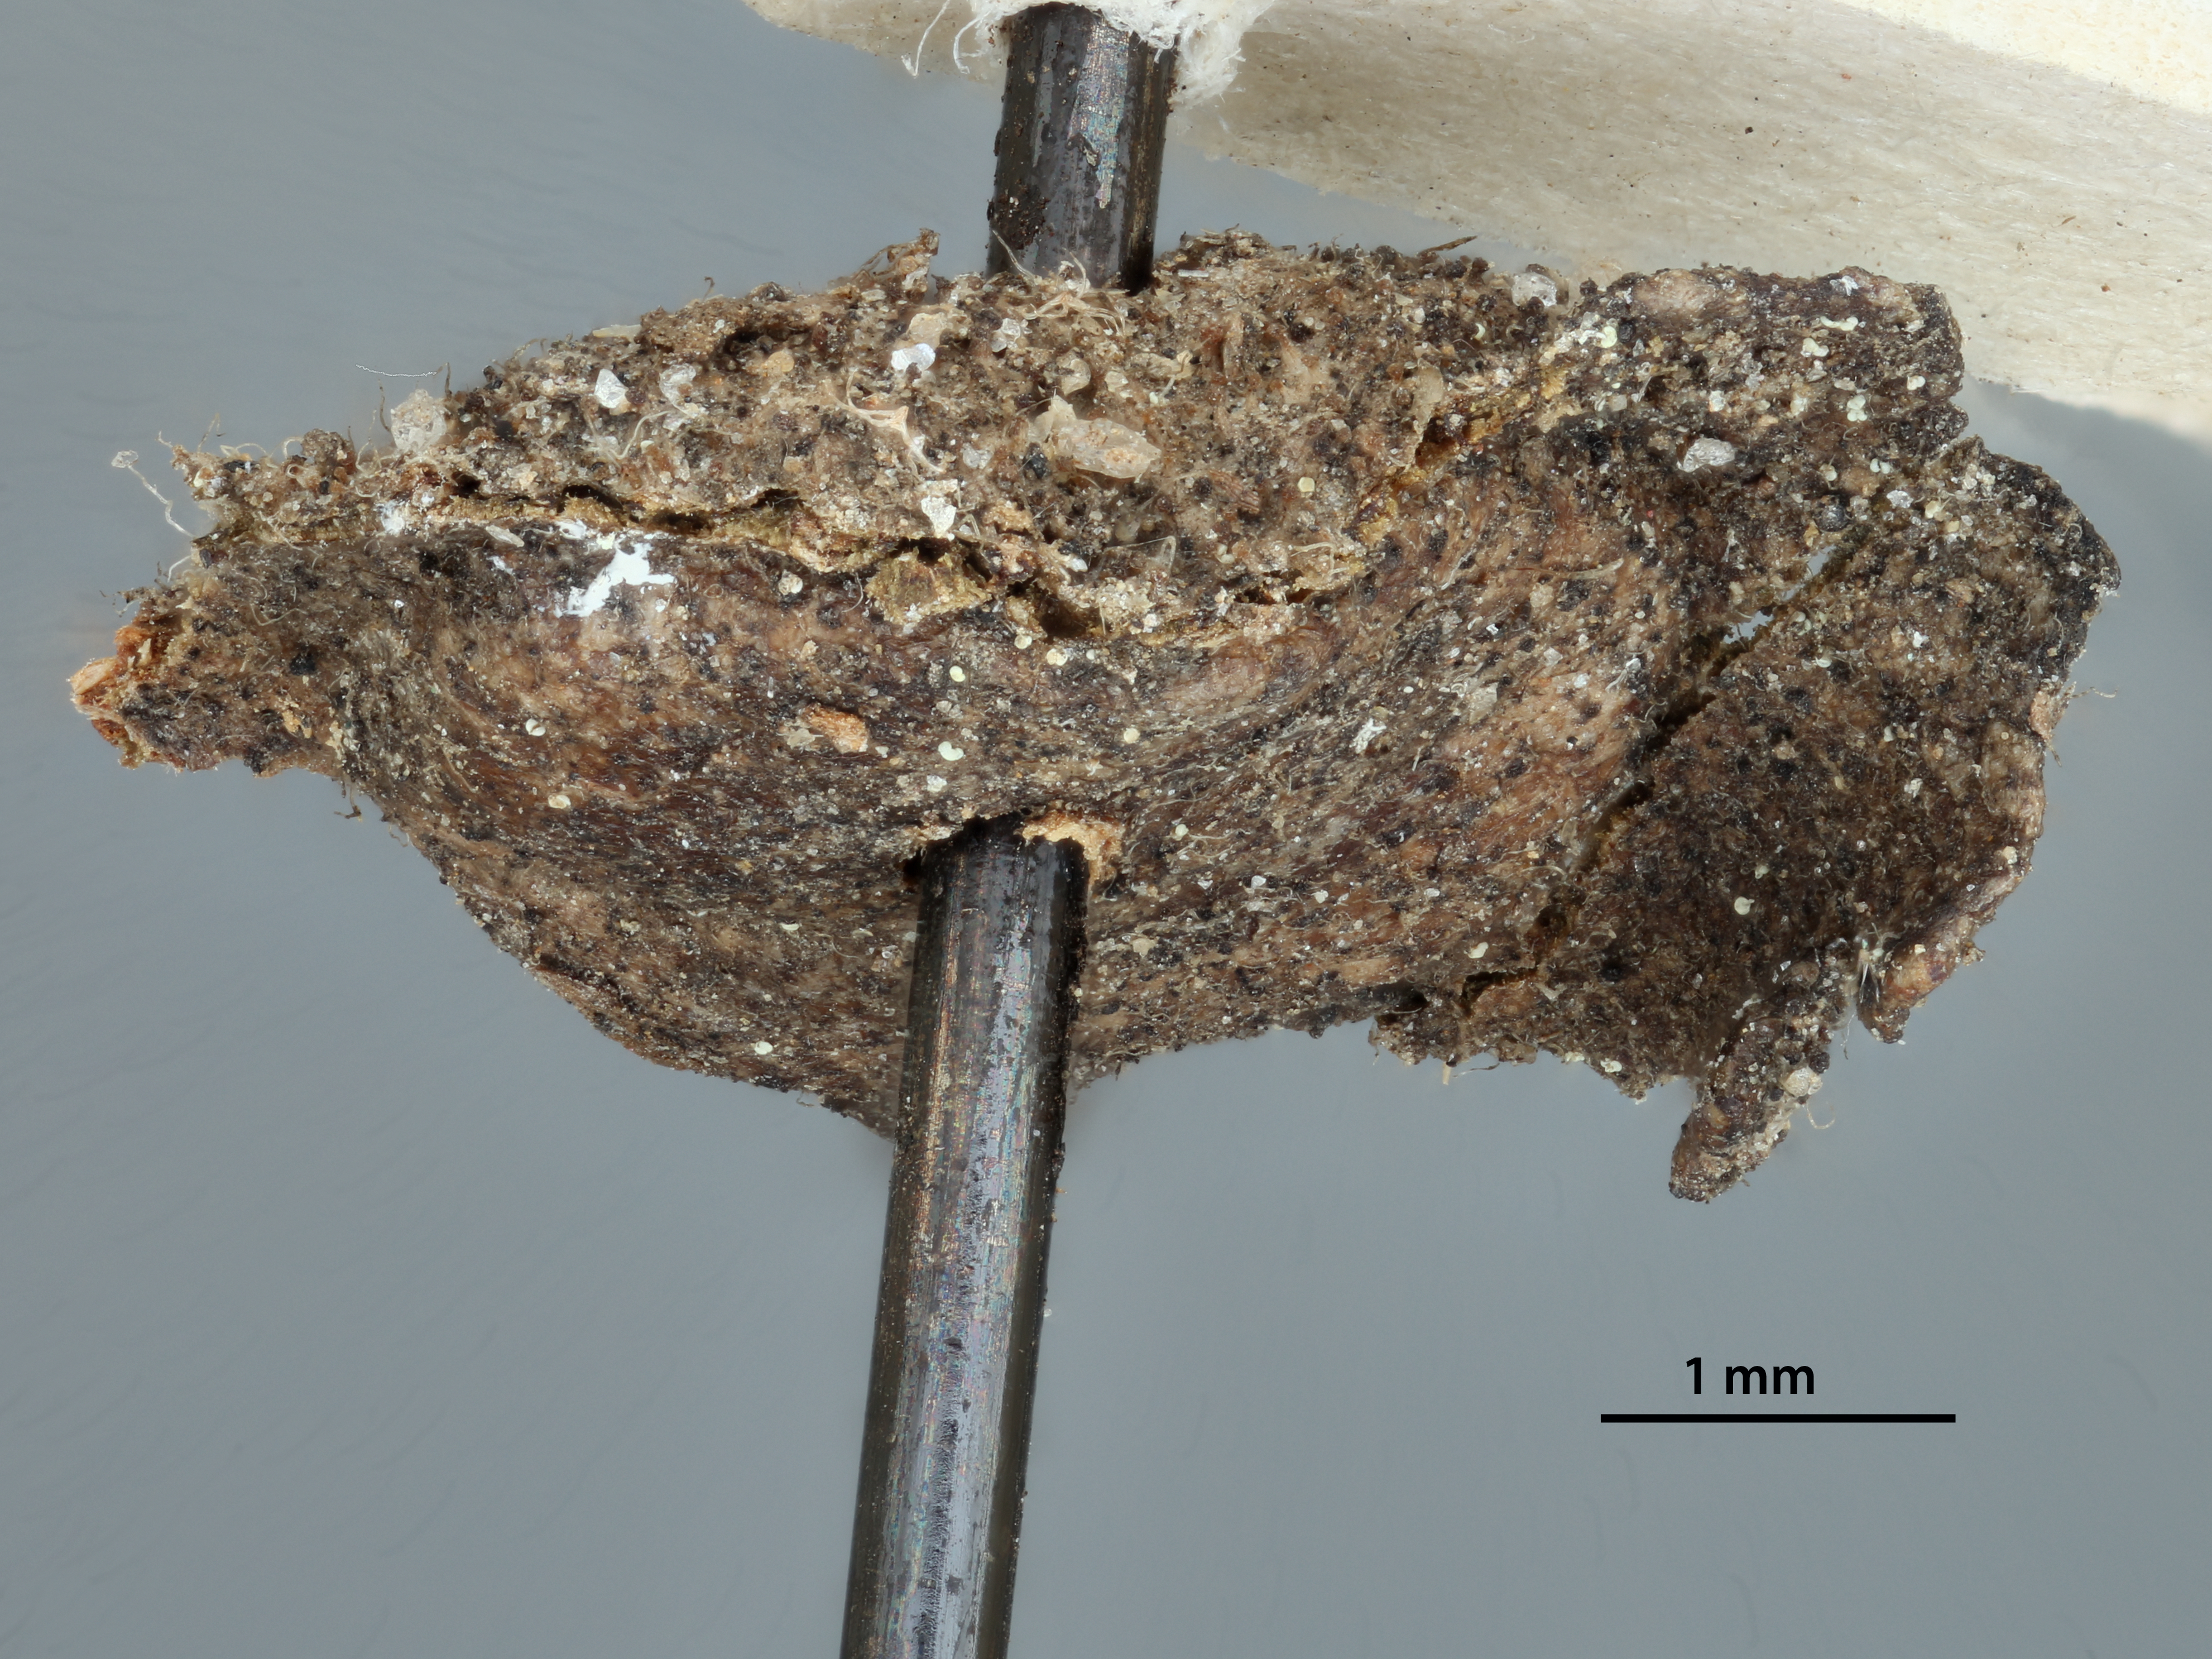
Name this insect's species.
Diplolepis lens
